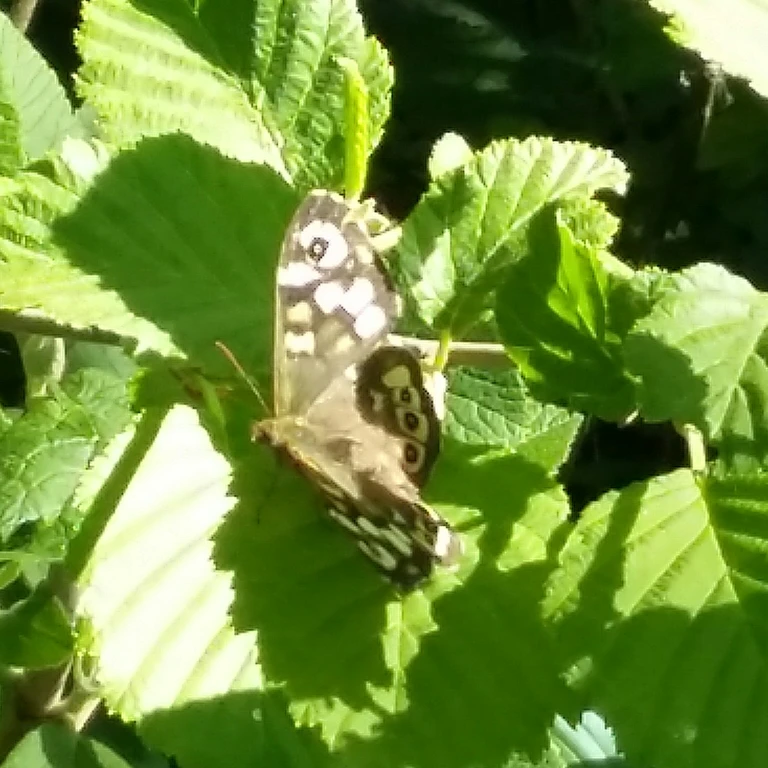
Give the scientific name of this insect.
Pararge aegeria
